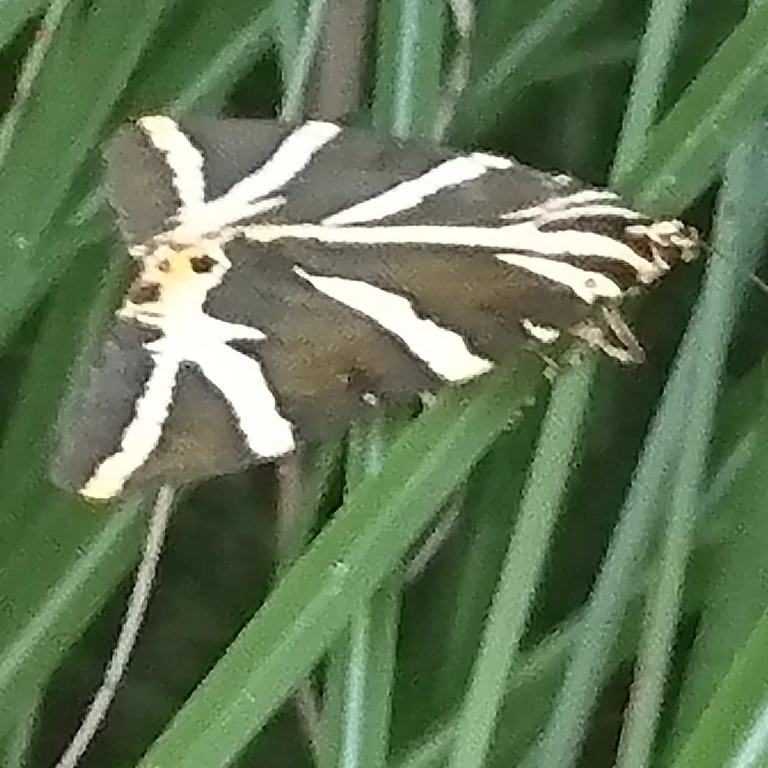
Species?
Euplagia quadripunctaria
